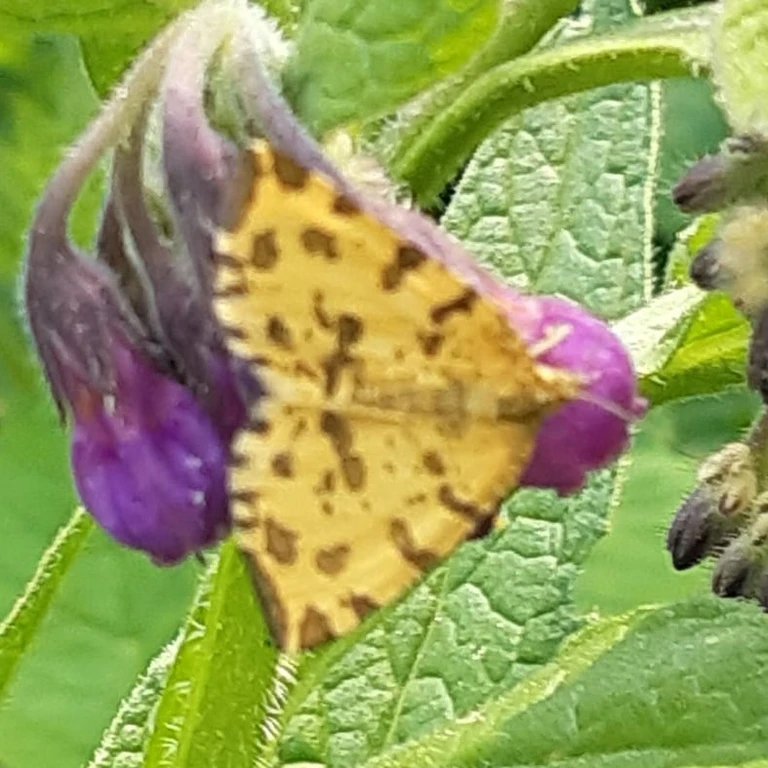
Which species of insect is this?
Pseudopanthera macularia
